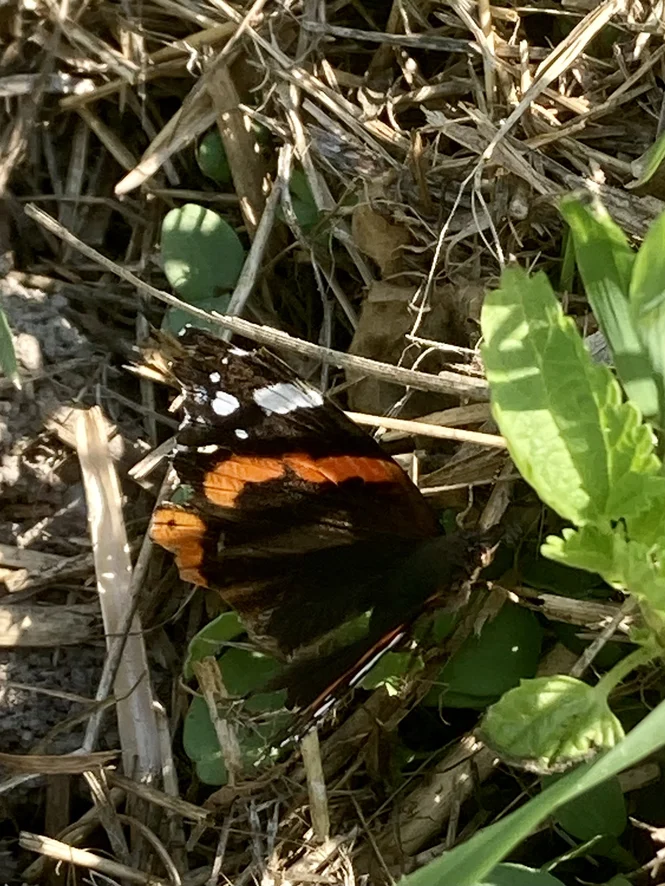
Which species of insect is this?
Vanessa atalanta
